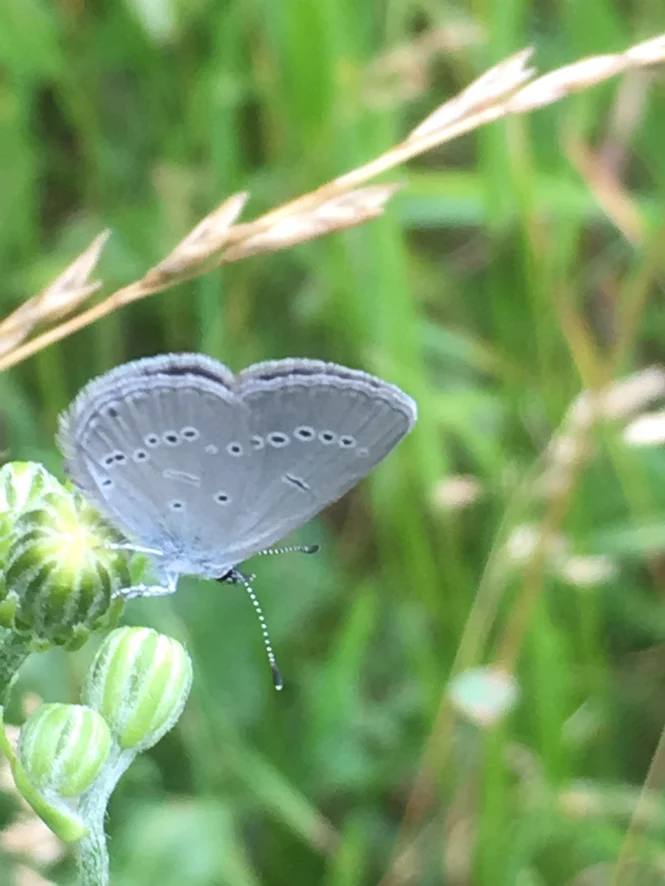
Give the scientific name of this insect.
Cupido minimus
